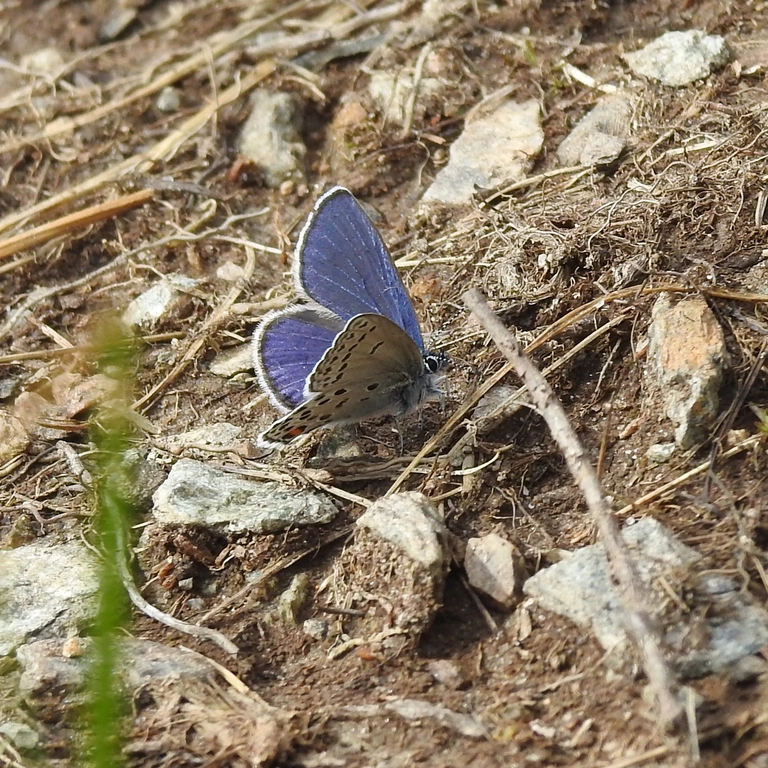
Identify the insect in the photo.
Agriades optilete (also Vacciniina optilete)
